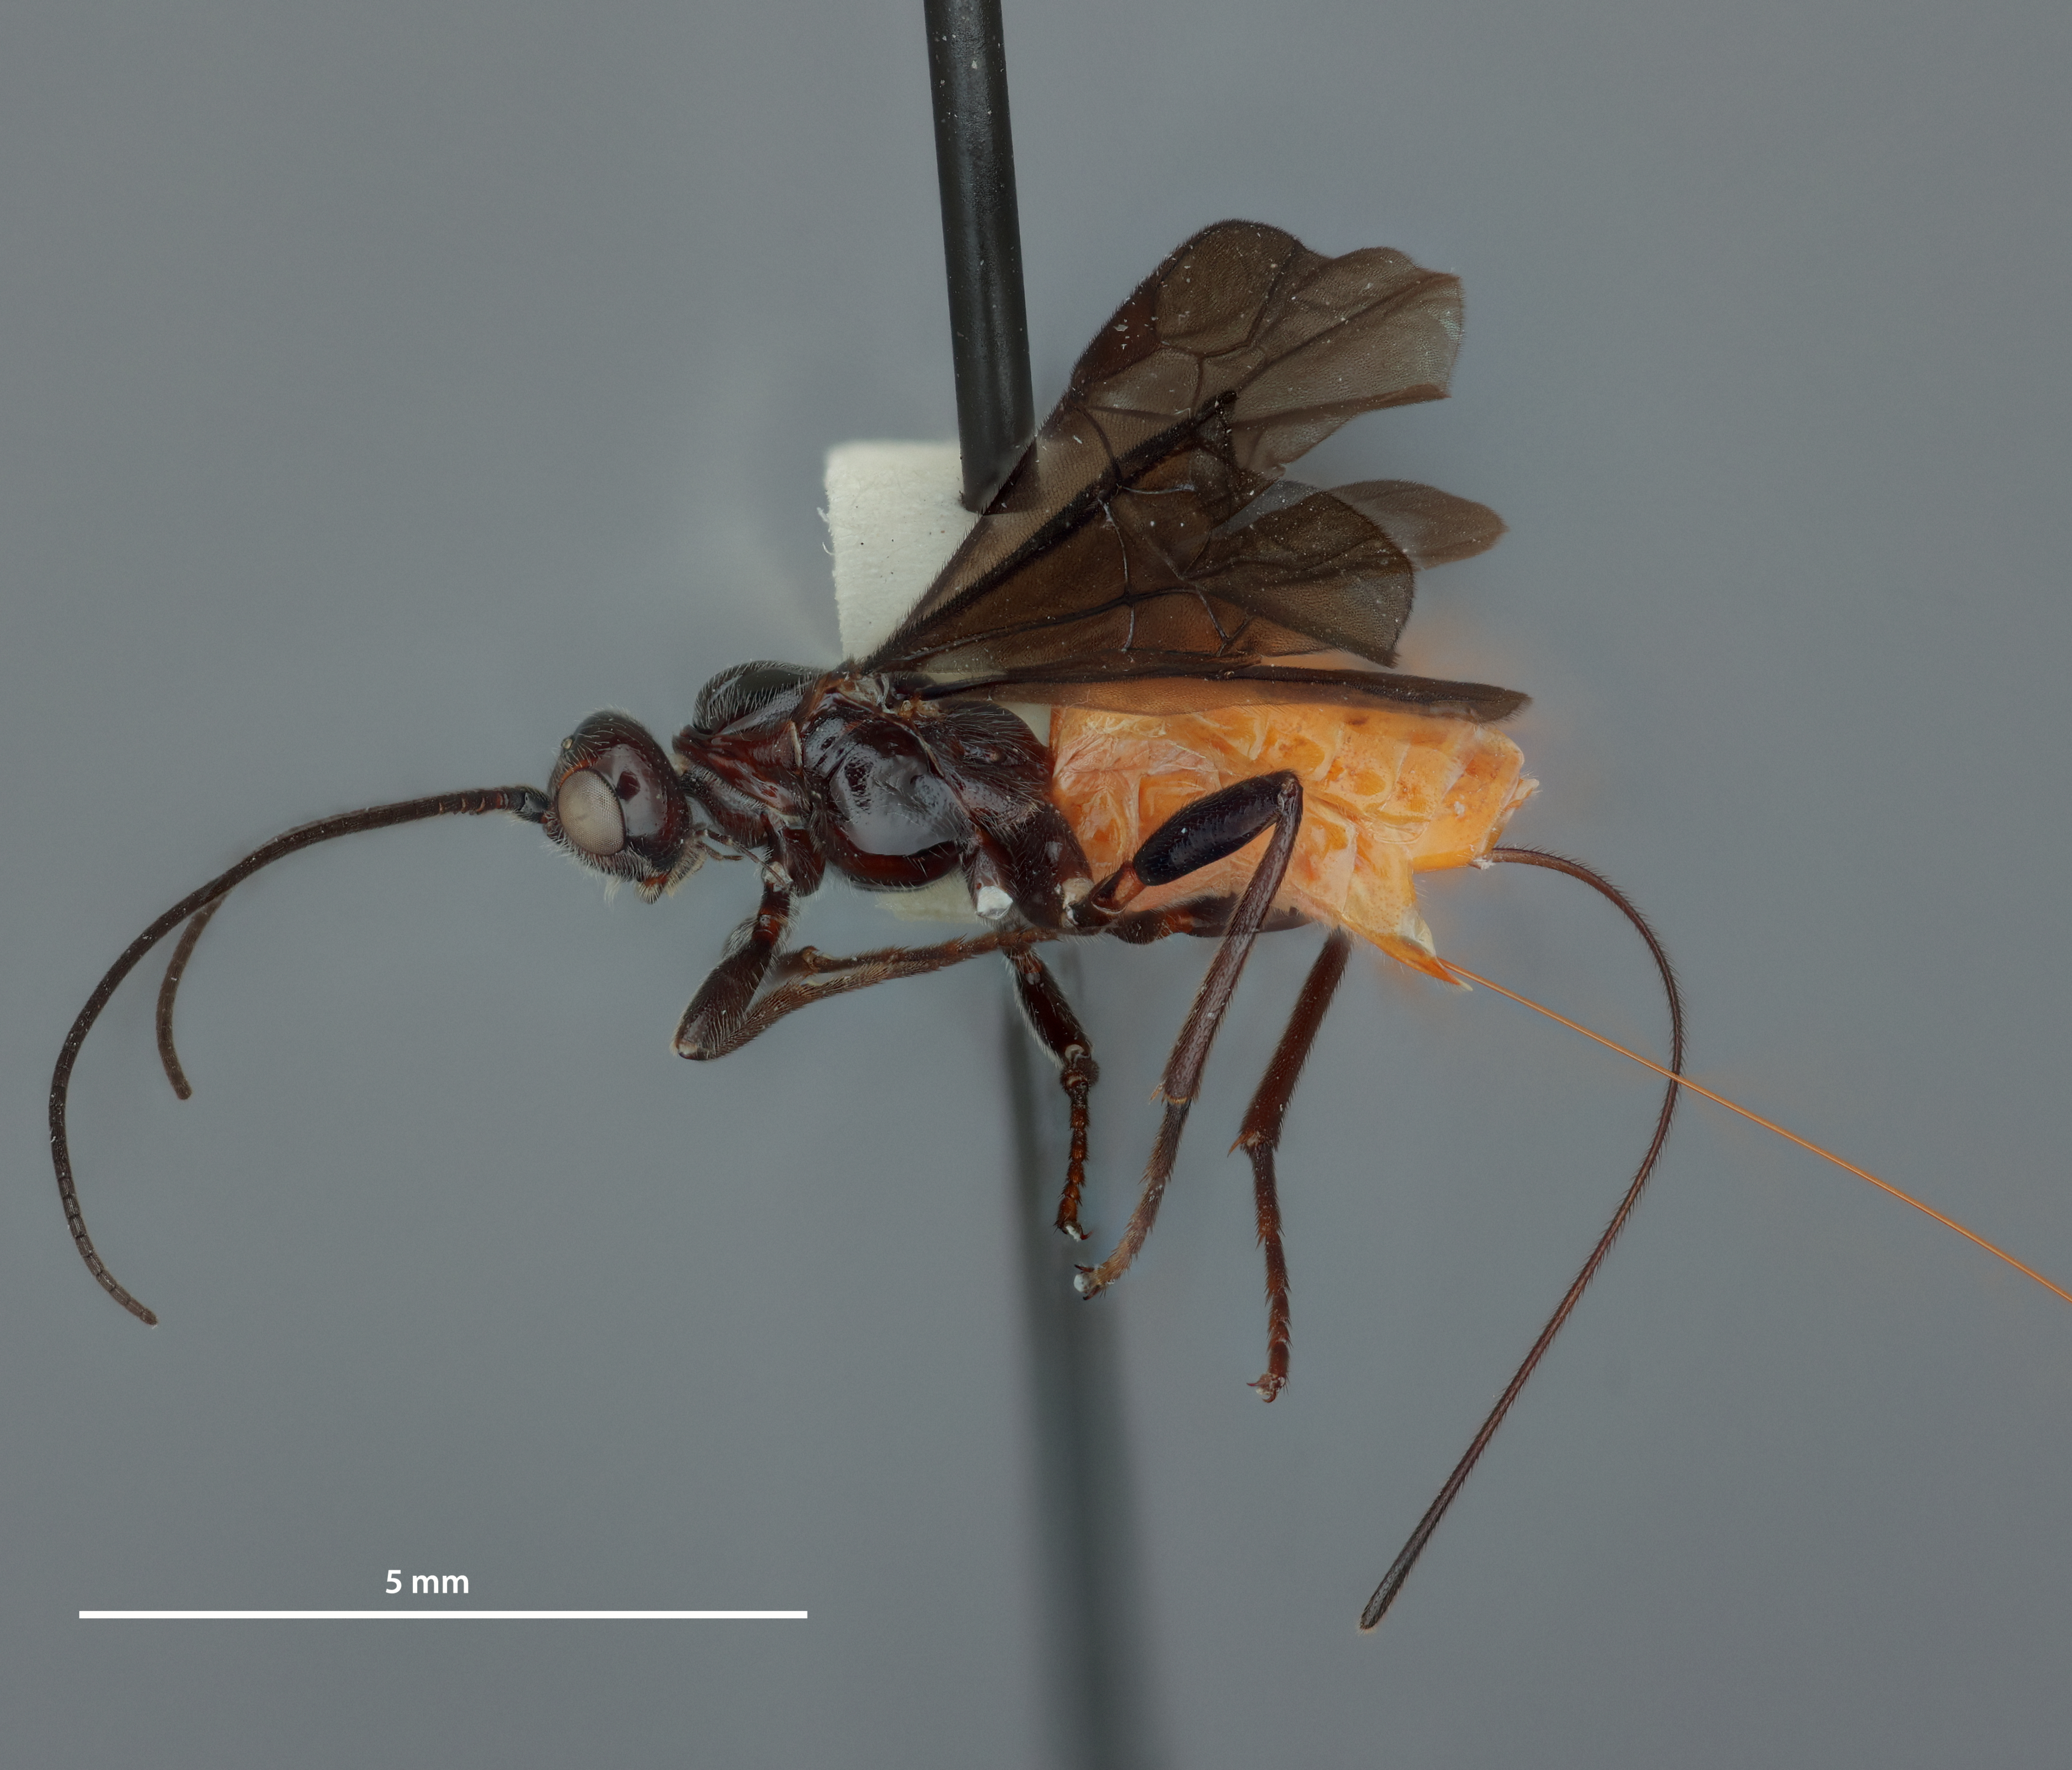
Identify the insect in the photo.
Coeloides mexicanus
